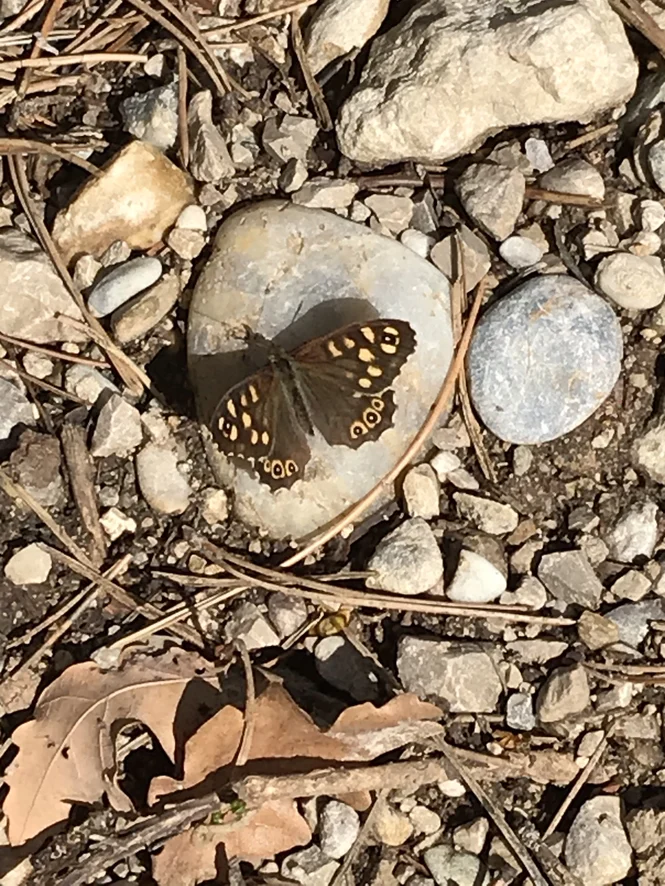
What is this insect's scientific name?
Pararge aegeria
